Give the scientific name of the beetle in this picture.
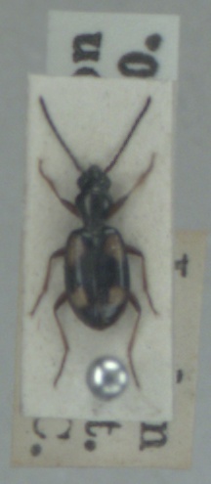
Bembidion illigeri
